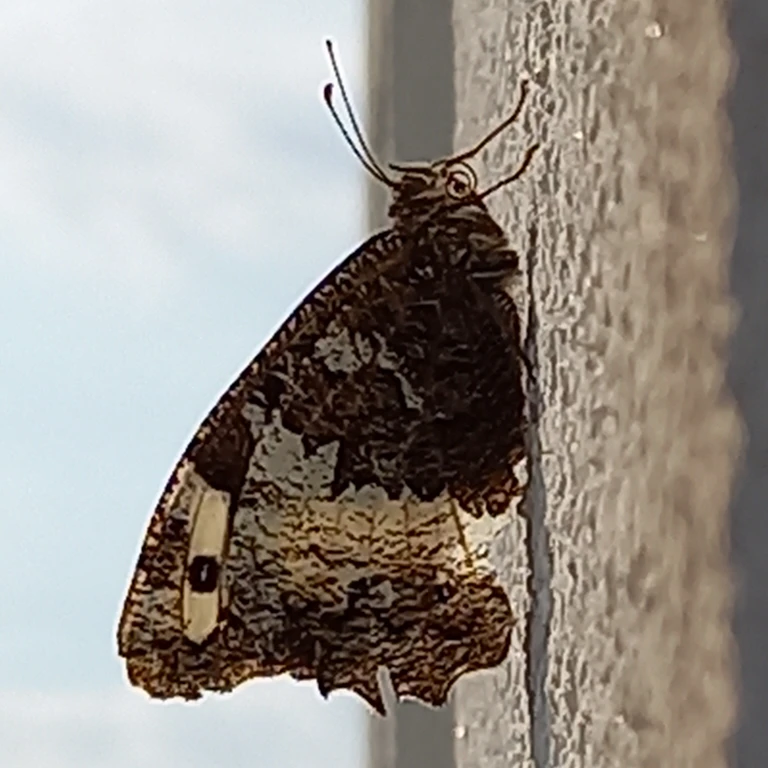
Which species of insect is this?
Brintesia circe
